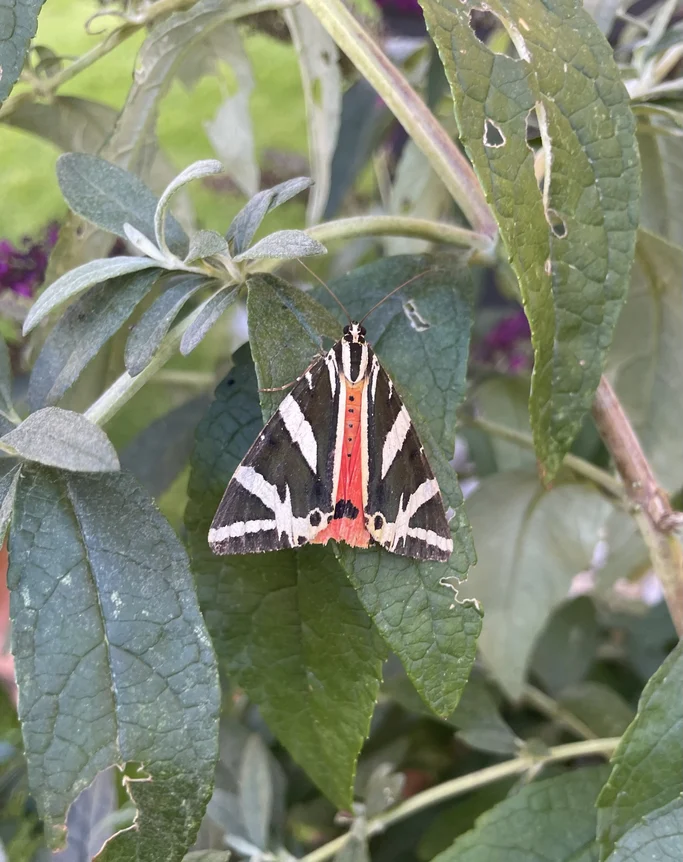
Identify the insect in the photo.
Euplagia quadripunctaria
